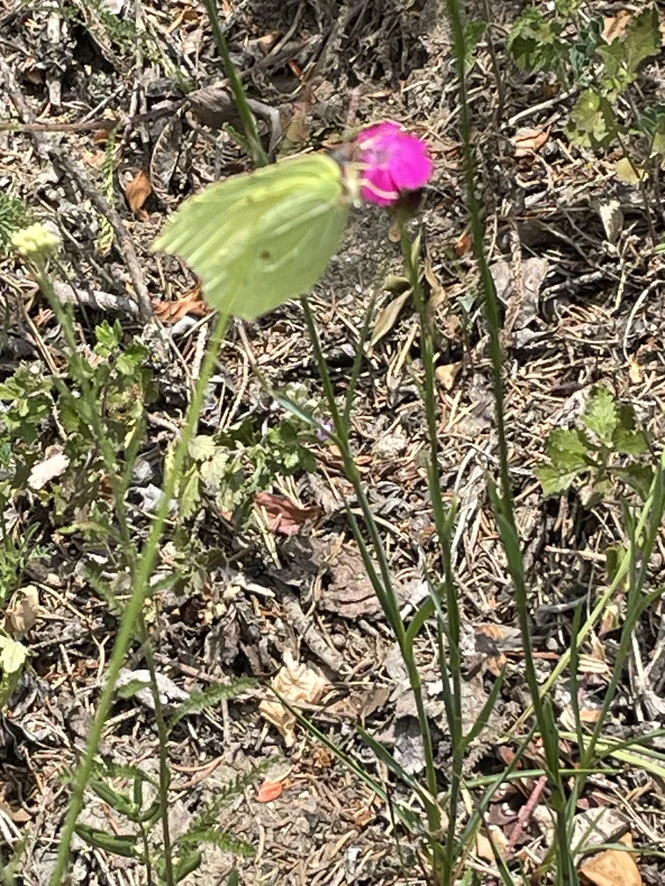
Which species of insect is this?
Gonepteryx rhamni
